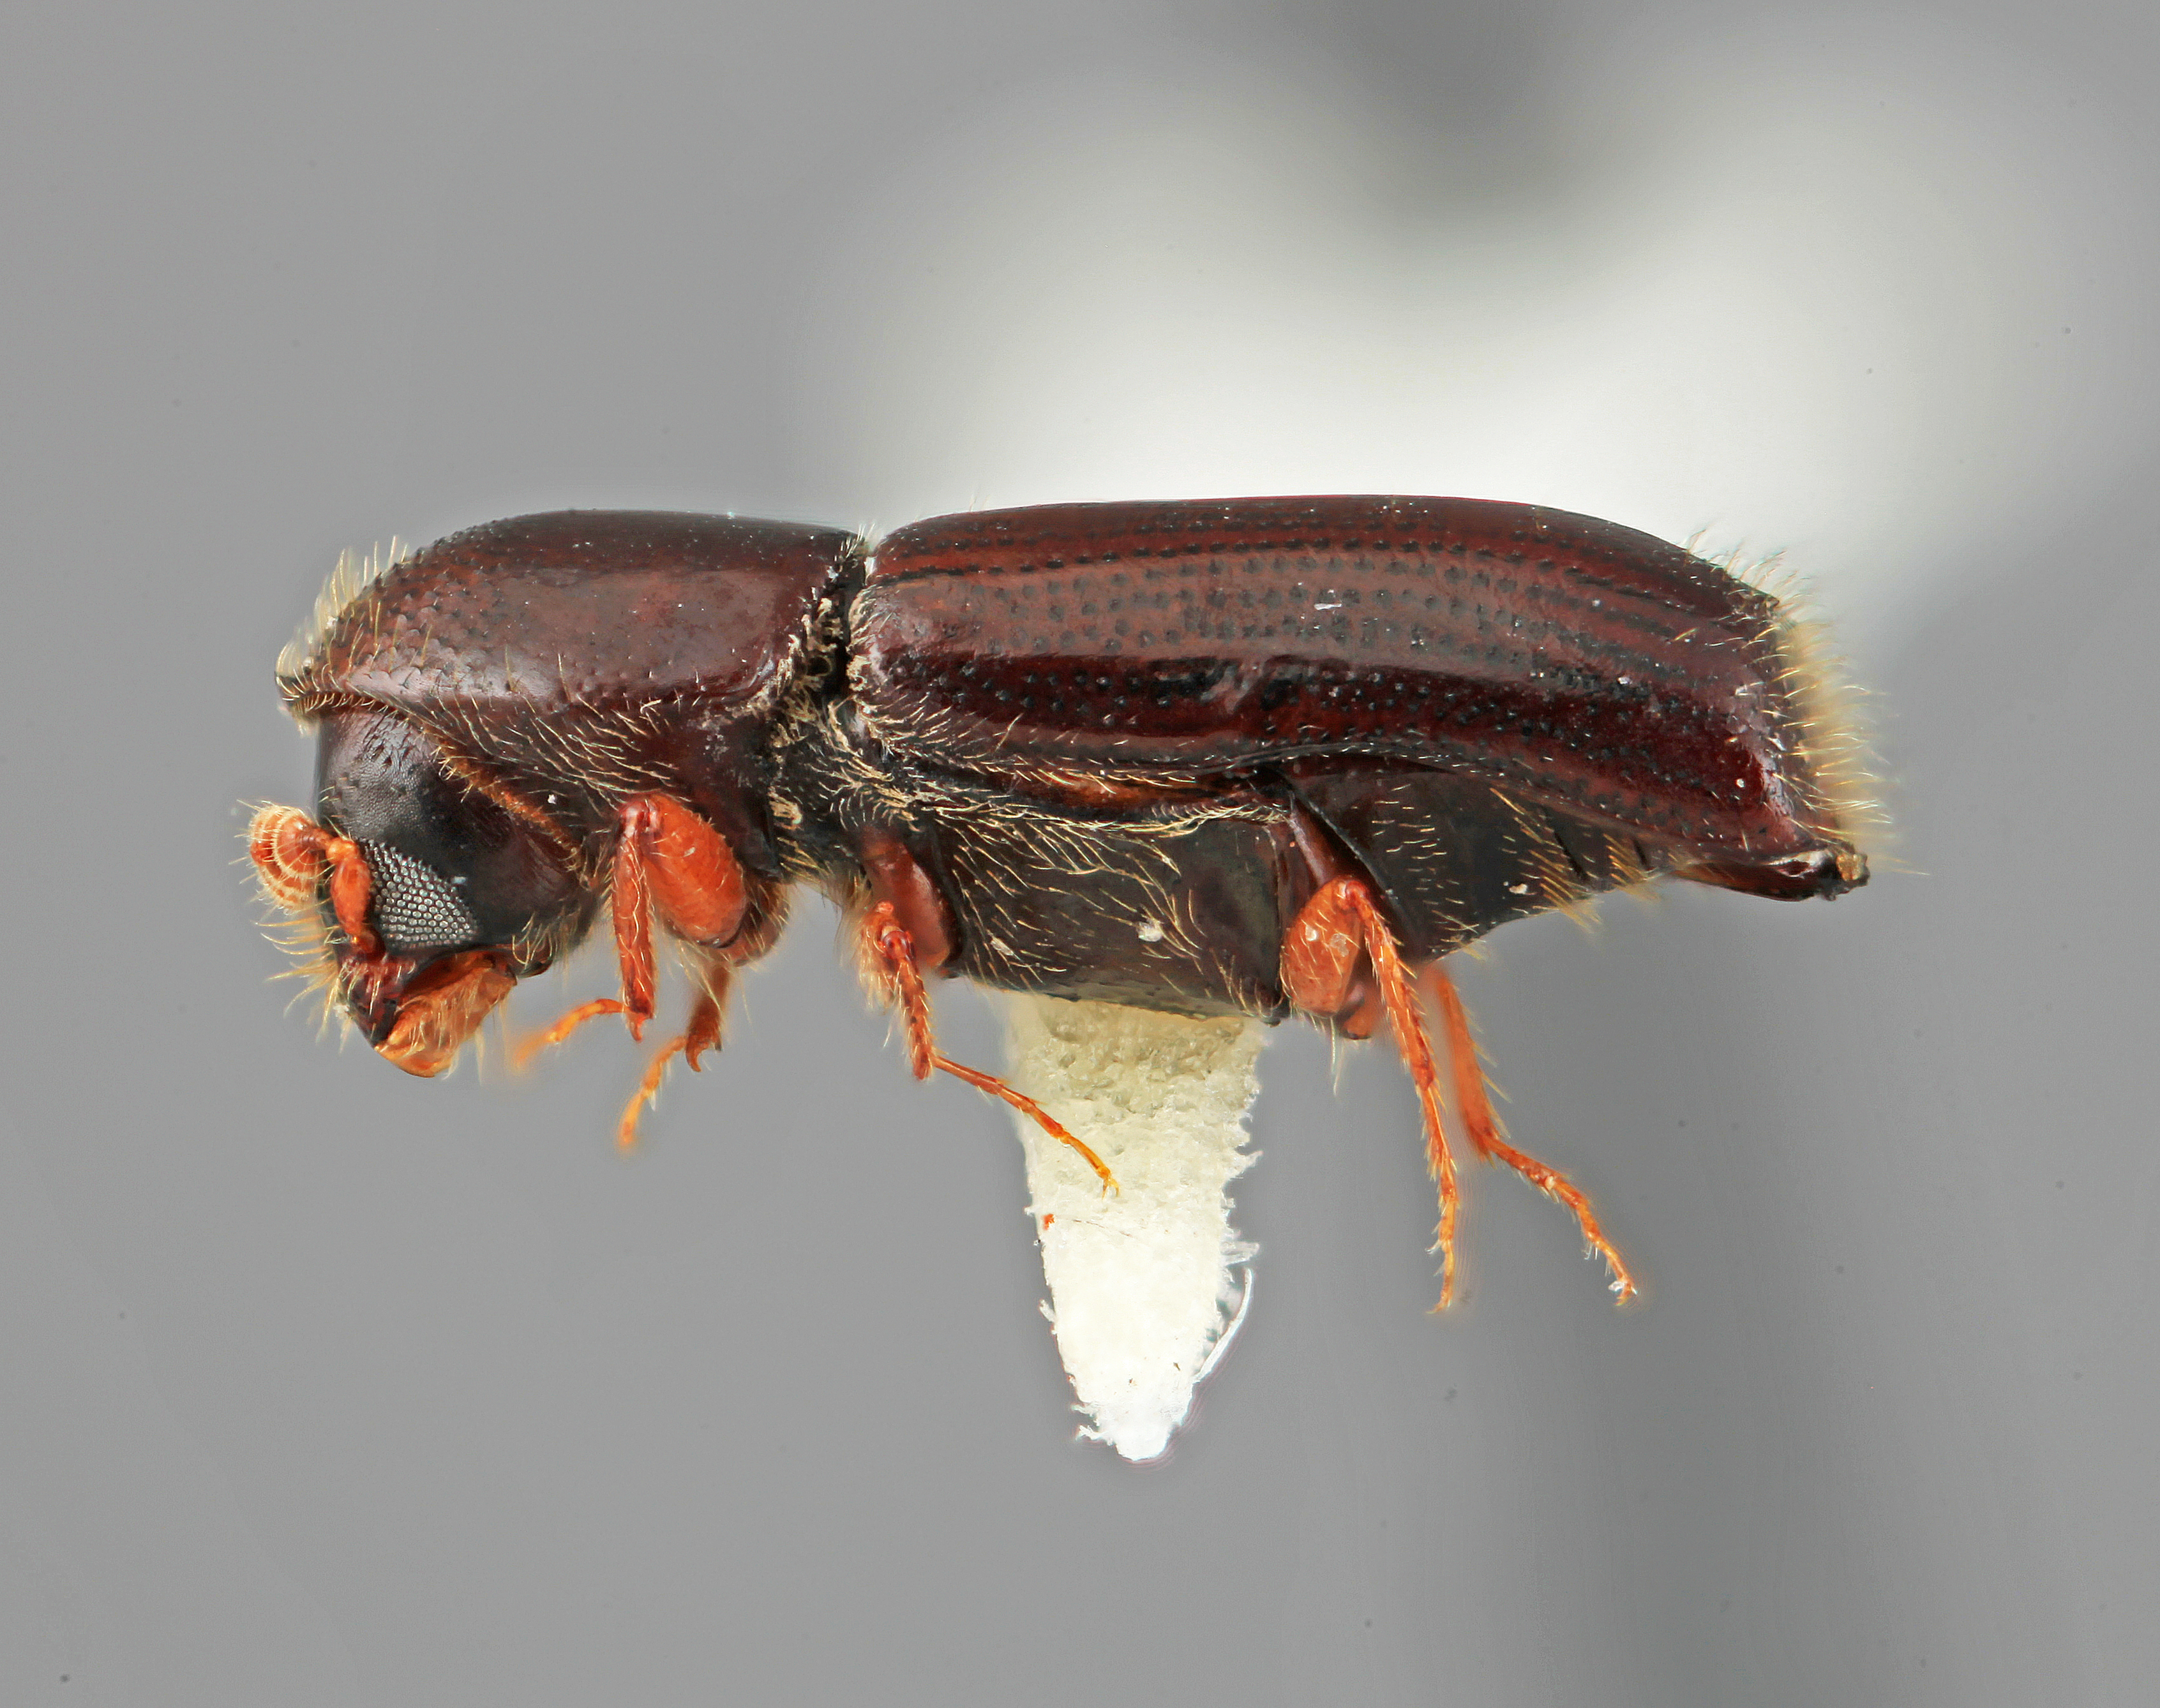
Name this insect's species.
Gnathotrupes nectandrae
